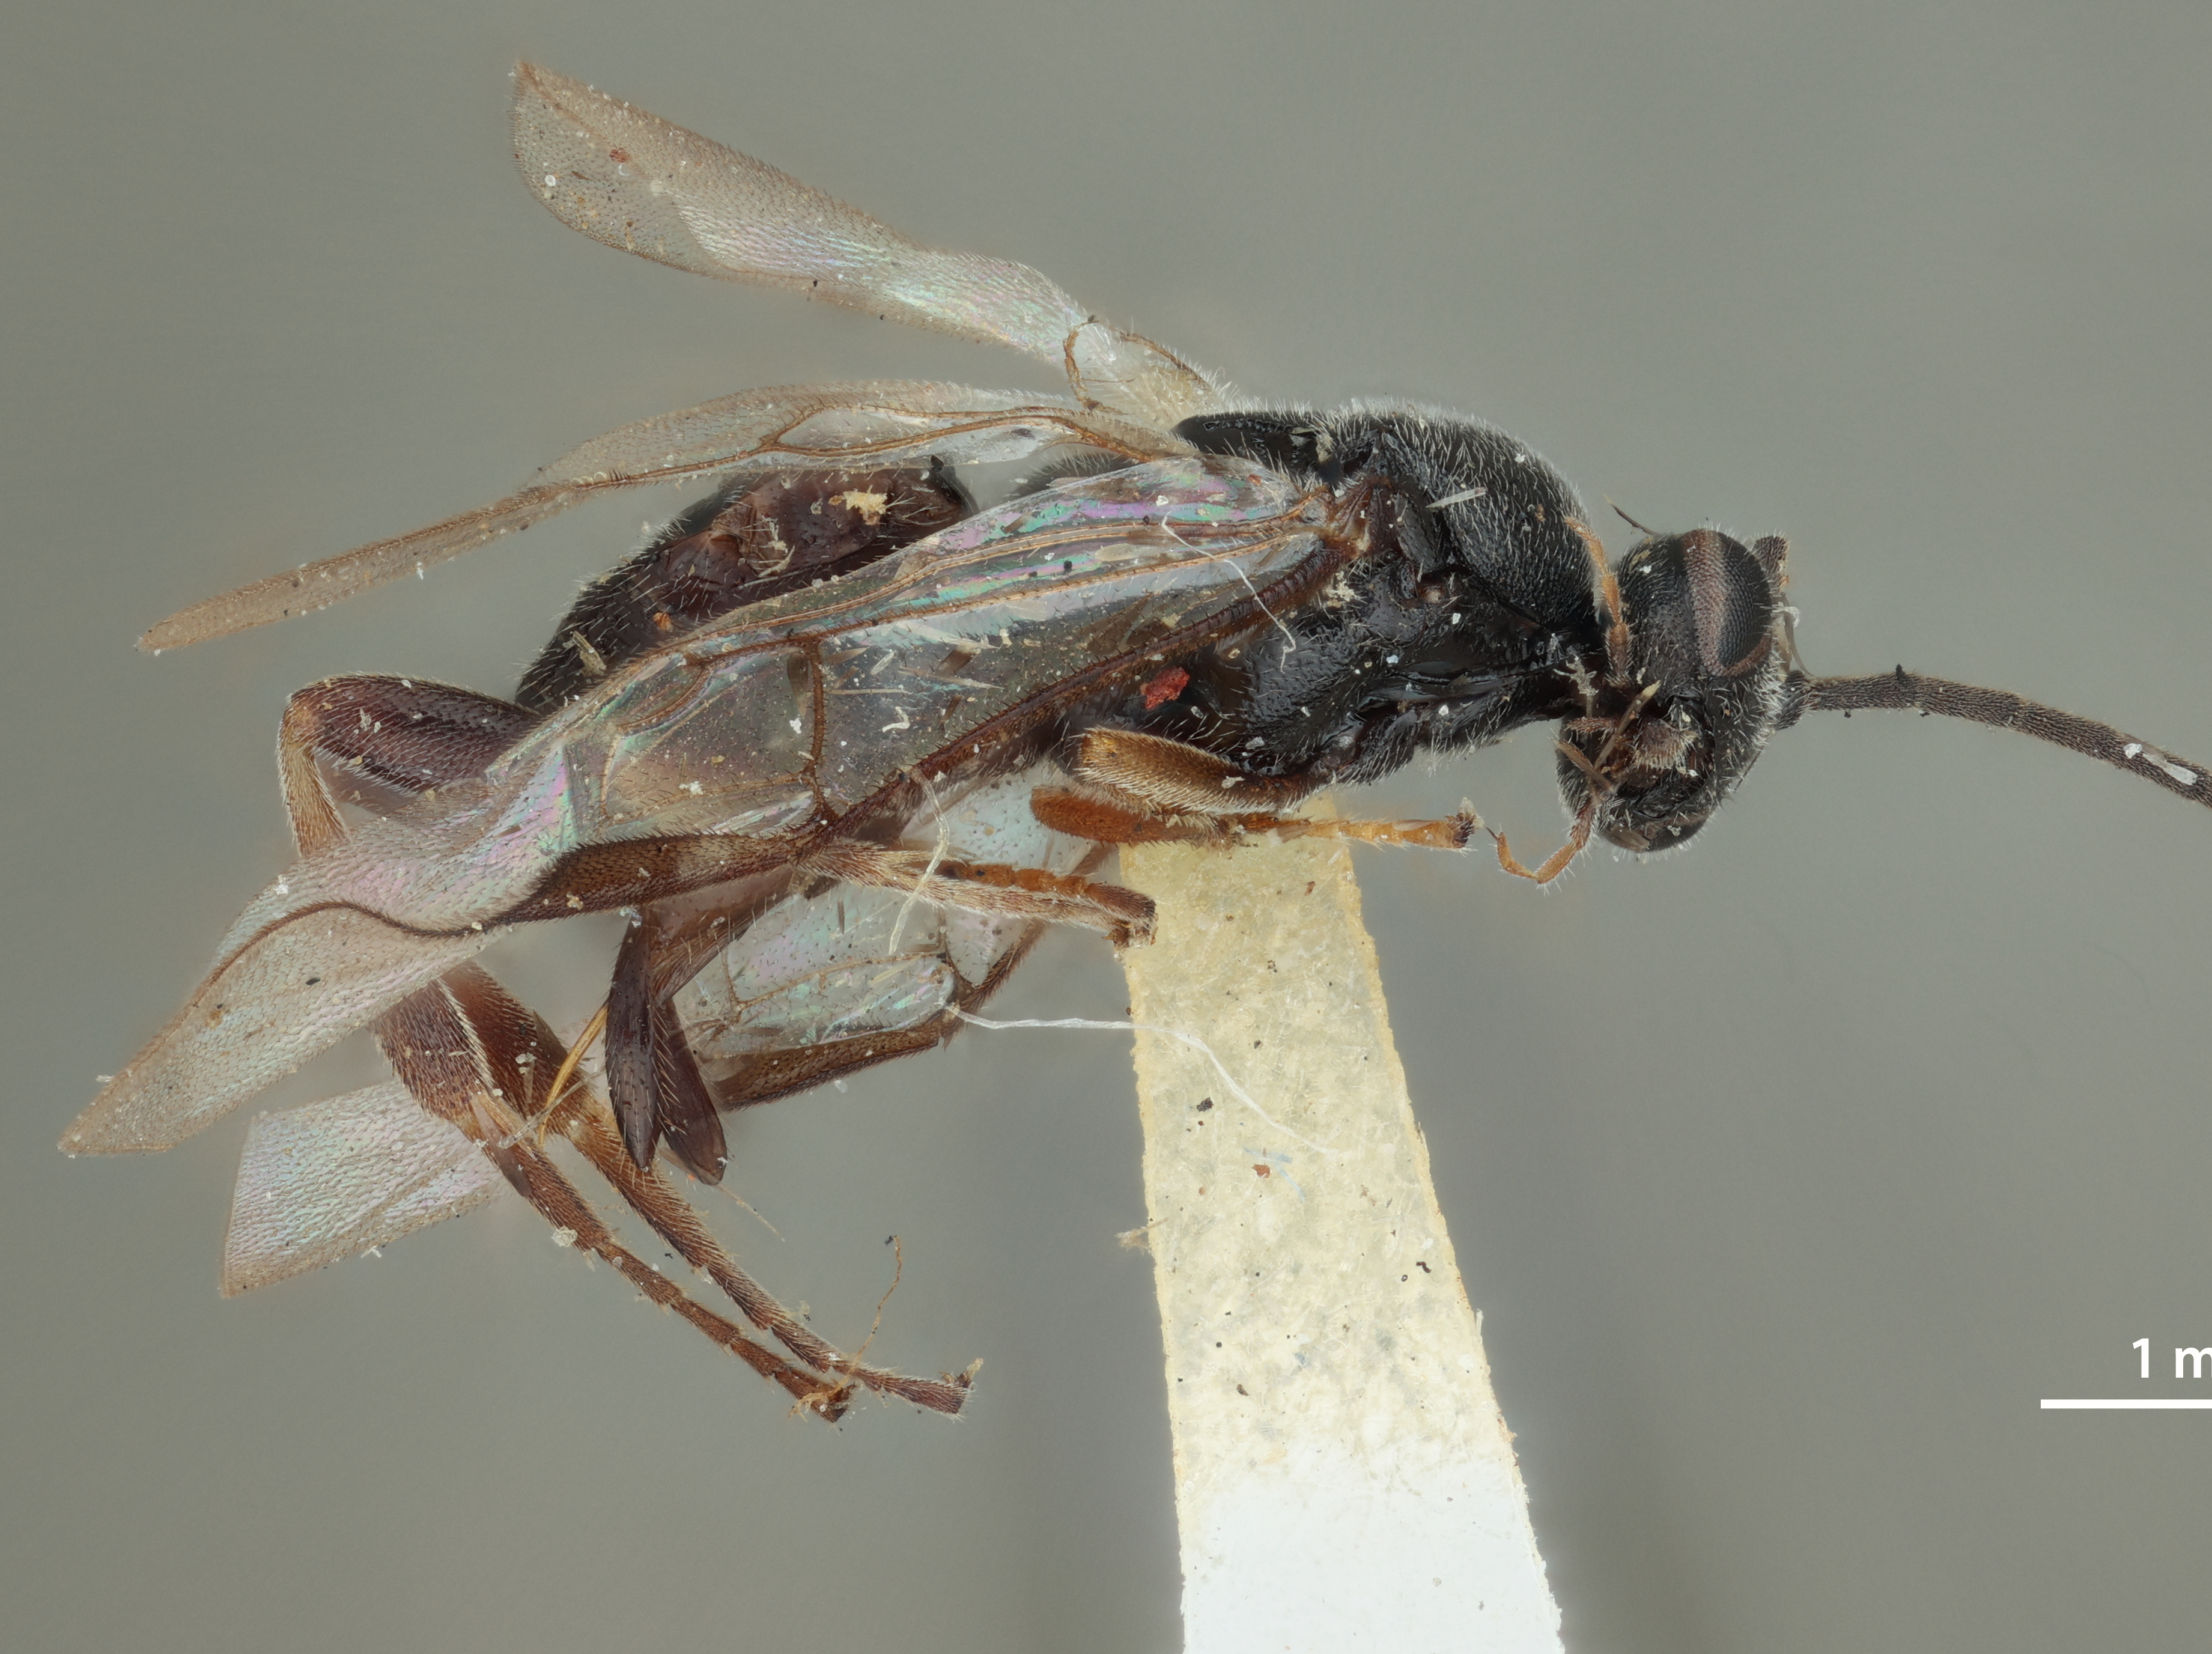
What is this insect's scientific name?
Apanteles laspeyreiae
